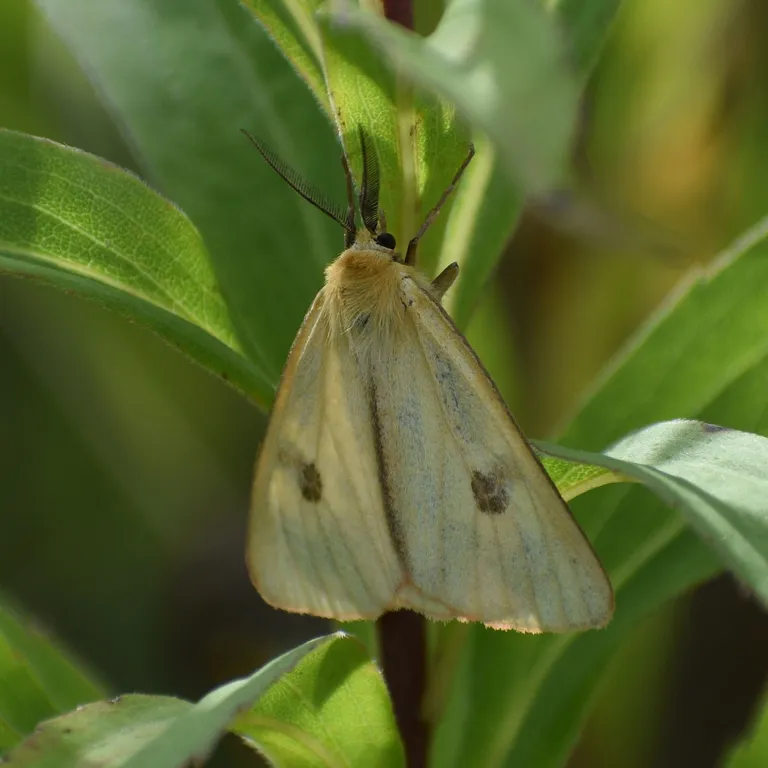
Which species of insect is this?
Diacrisia sannio
